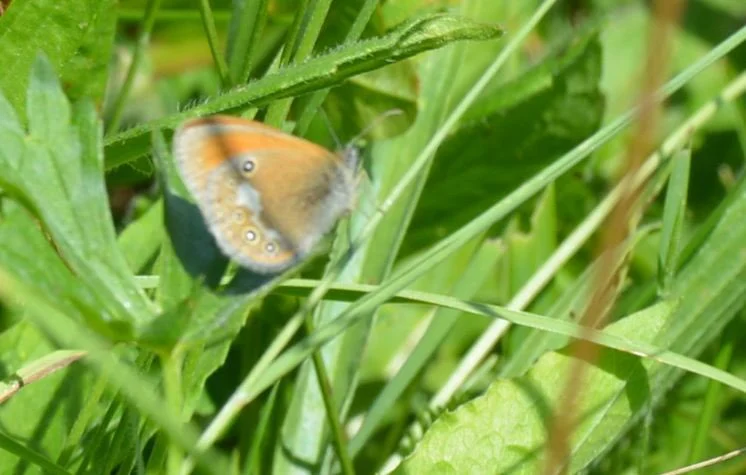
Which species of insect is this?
Coenonympha glycerion (also Coenonympha iphis)
